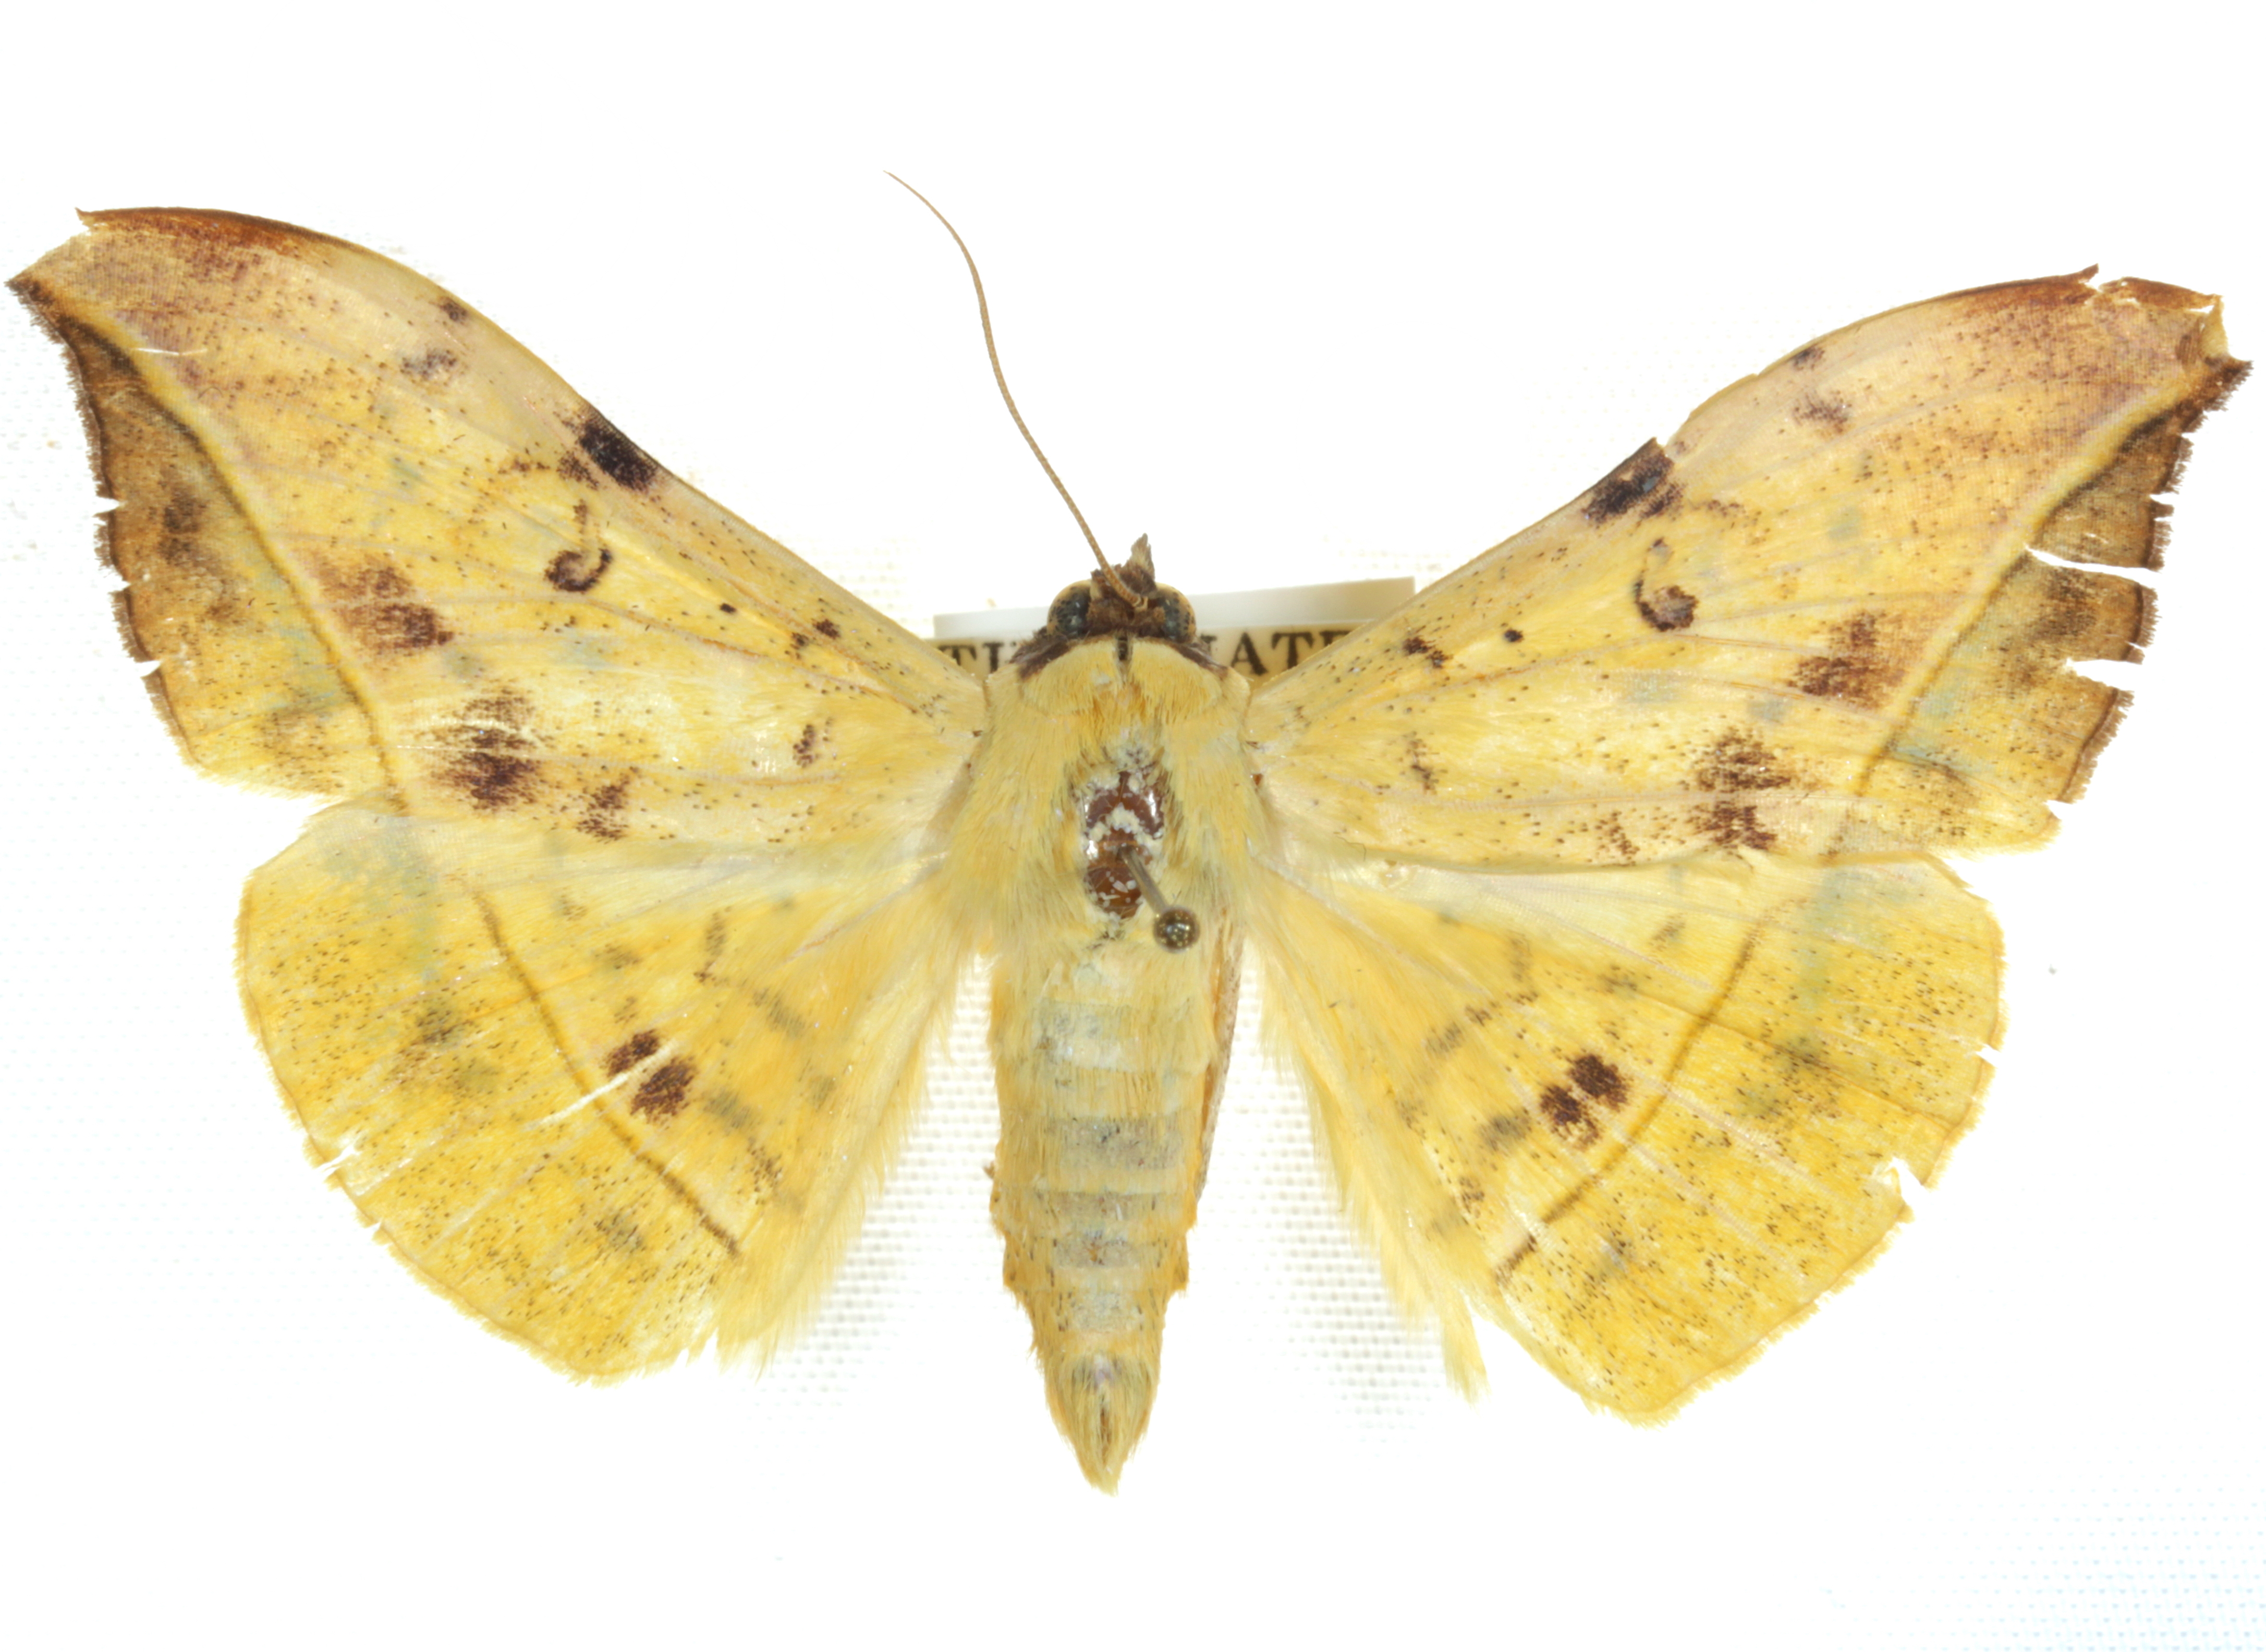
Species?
Hamodes propitia
